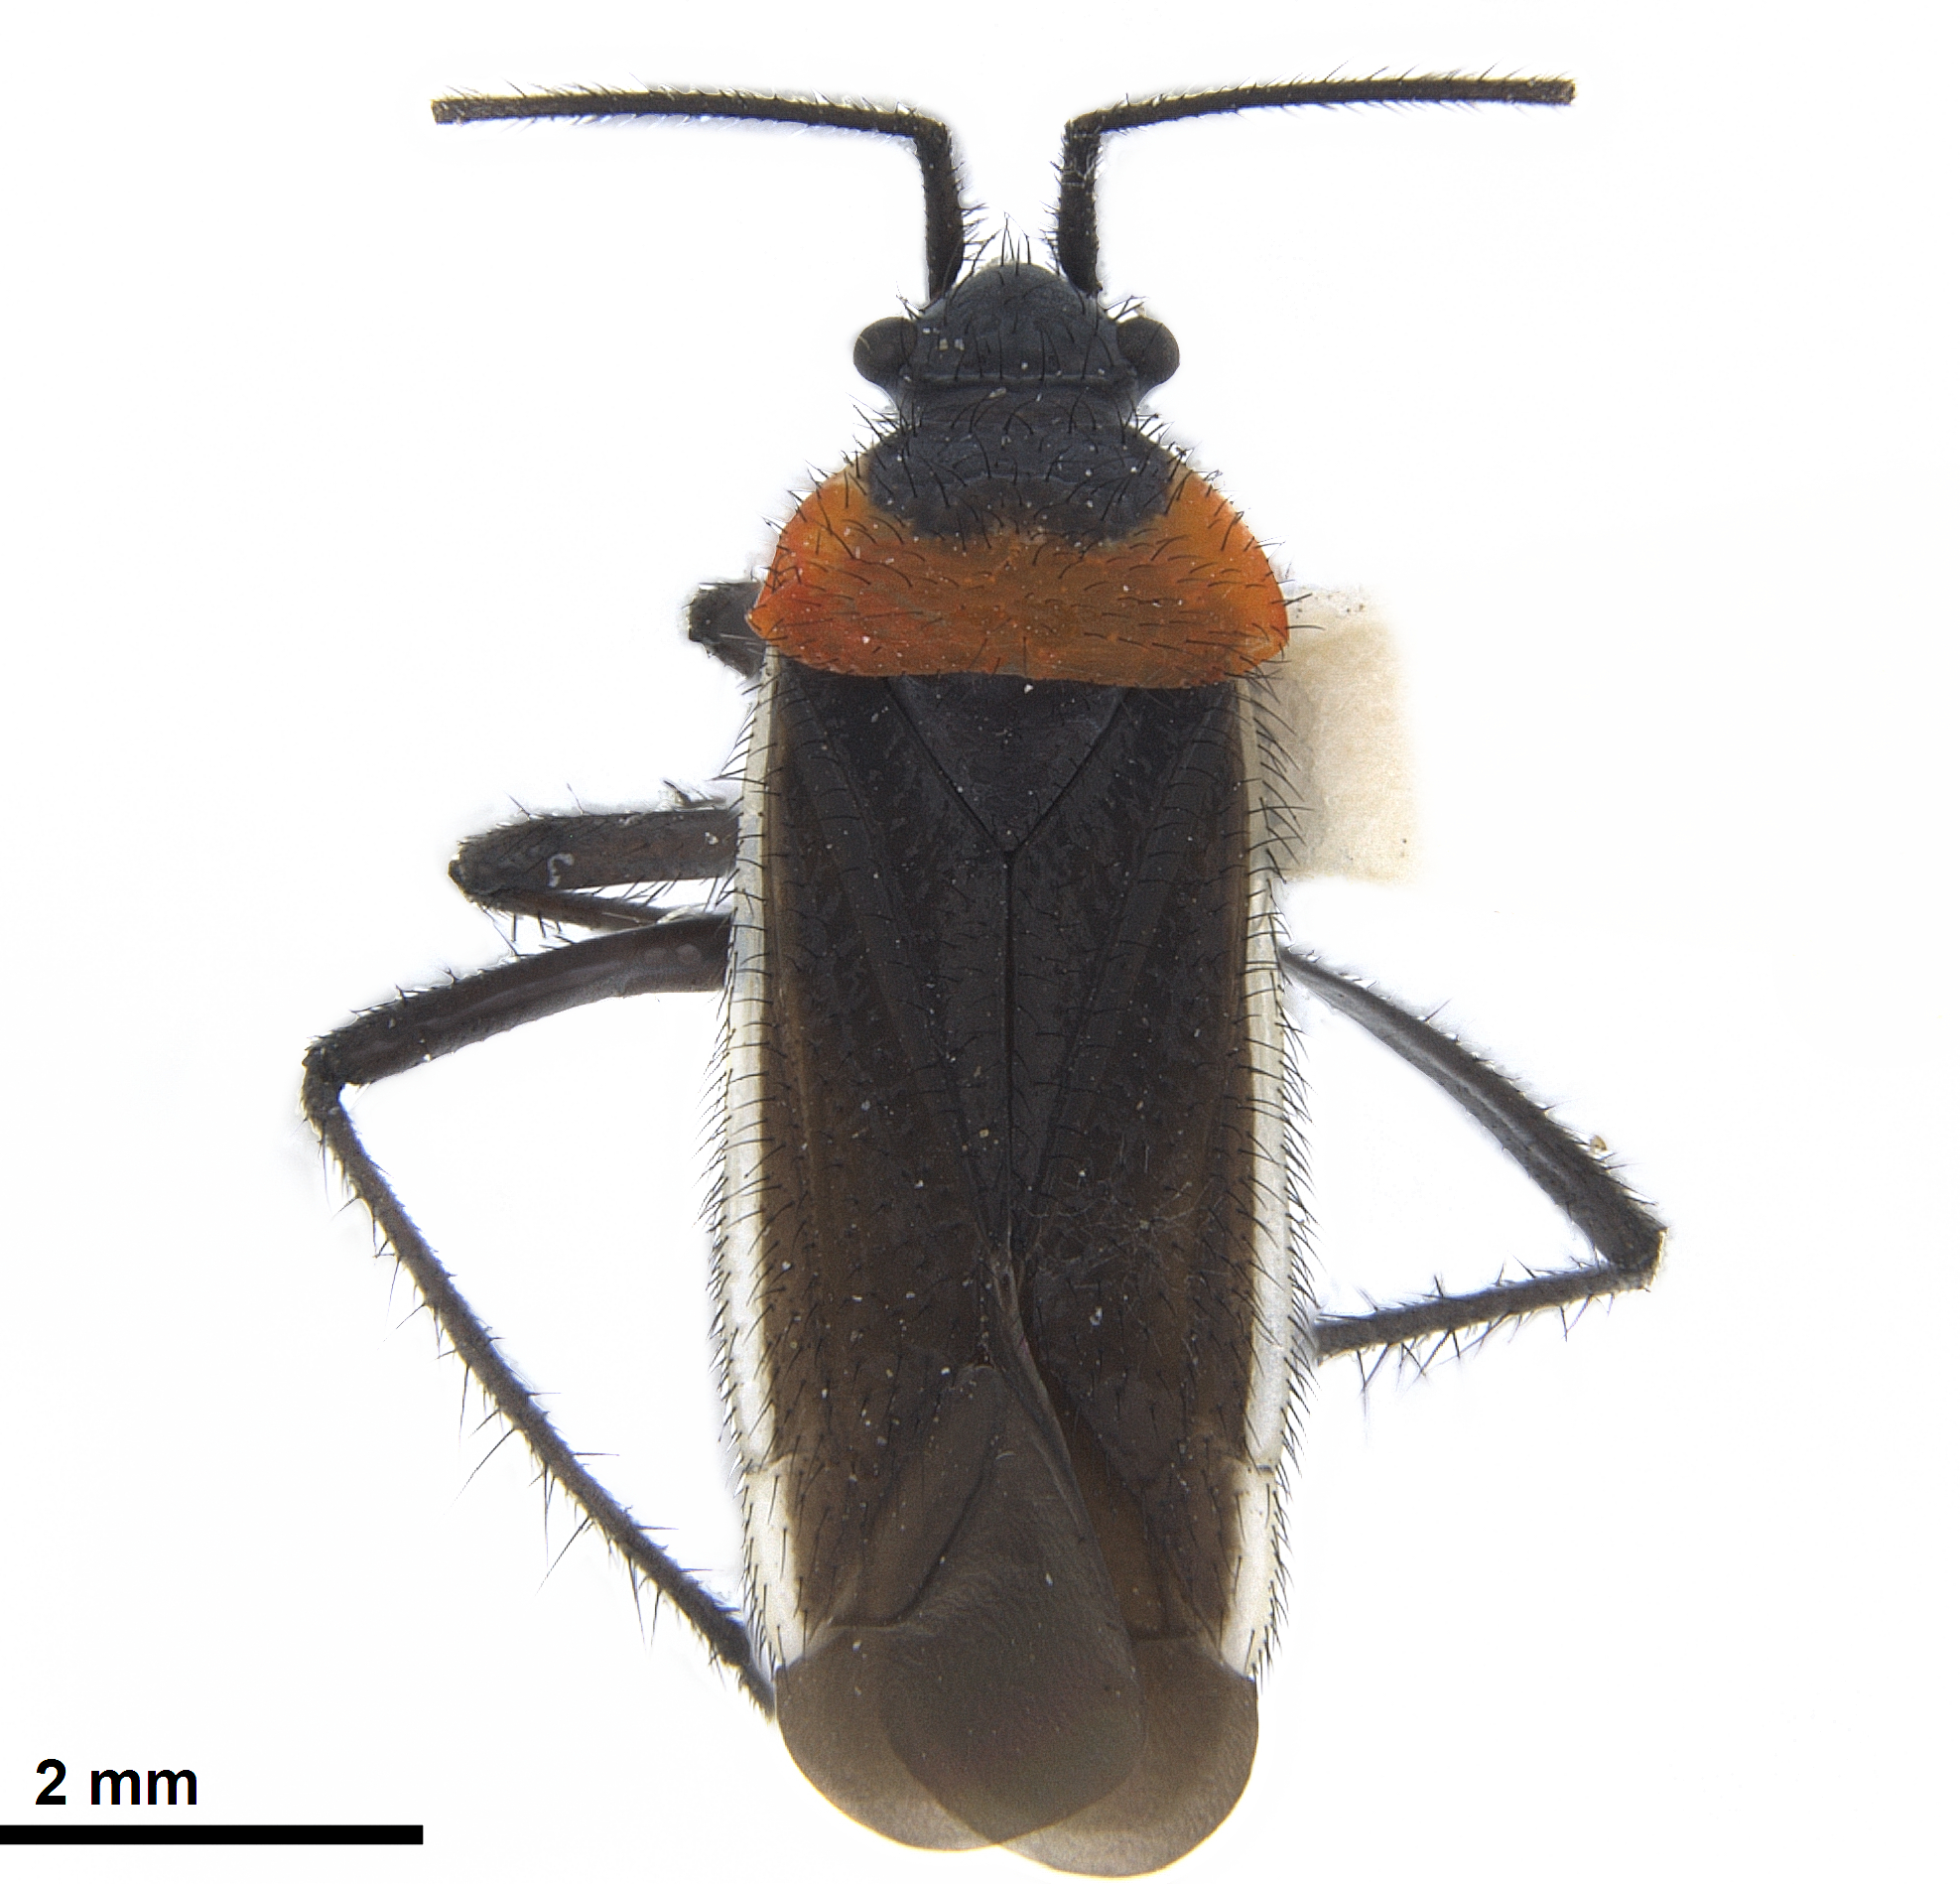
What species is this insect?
Hadronemidea esau
